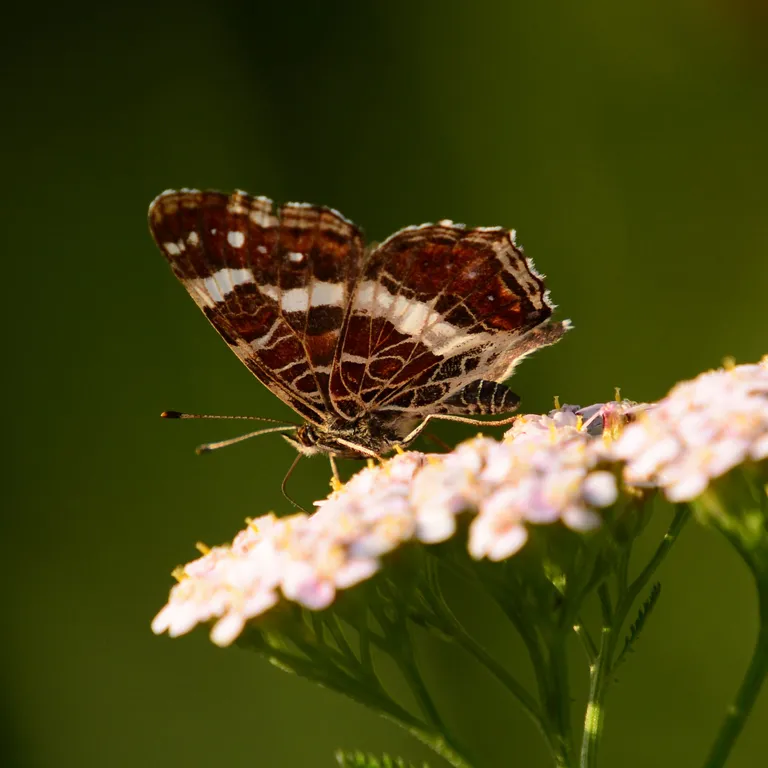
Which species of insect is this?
Araschnia levana
